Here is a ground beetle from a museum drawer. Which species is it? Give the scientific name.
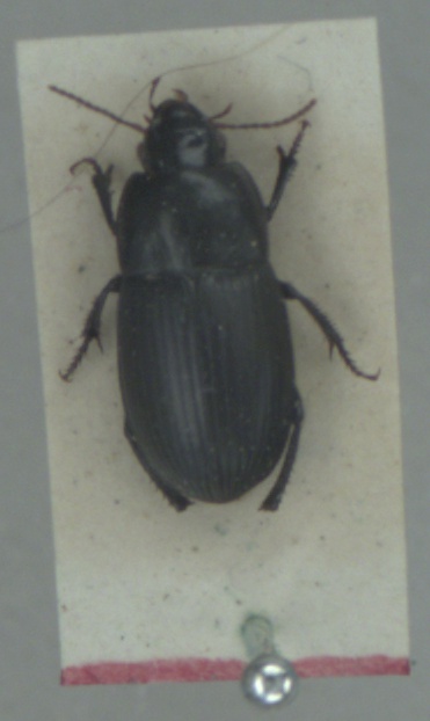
Harpalus serripes
